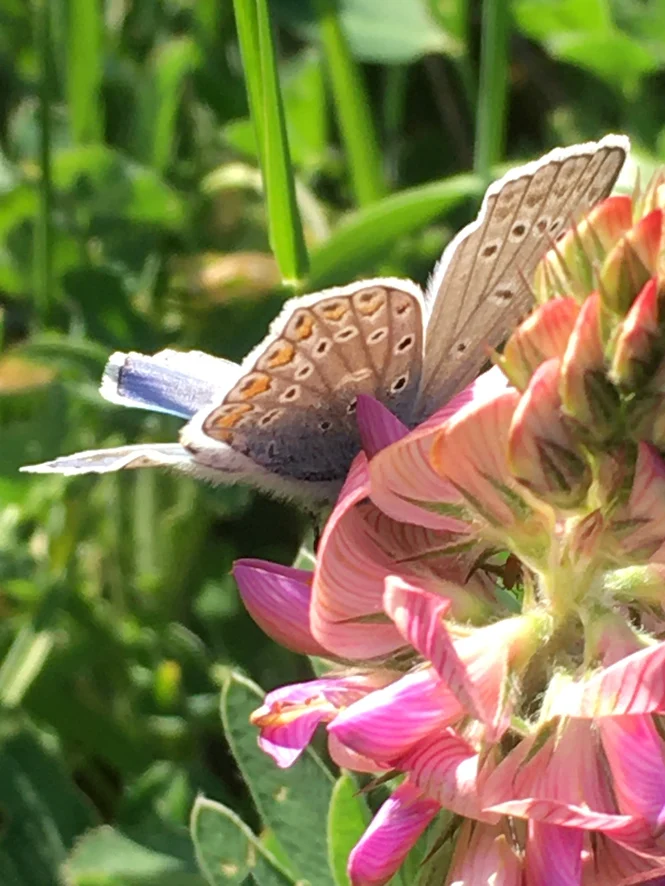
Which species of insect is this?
Polyommatus icarus
